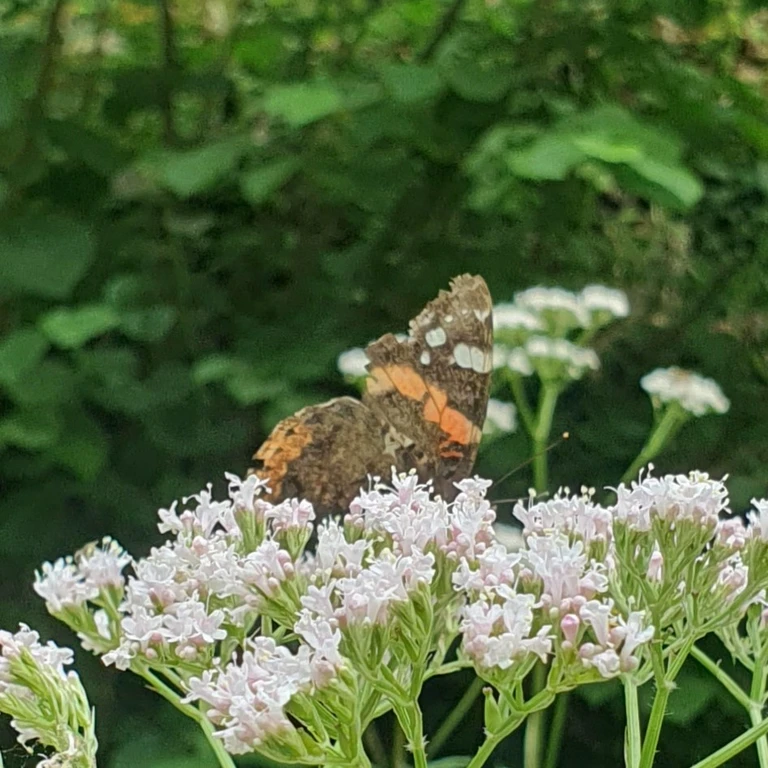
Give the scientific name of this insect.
Vanessa atalanta
